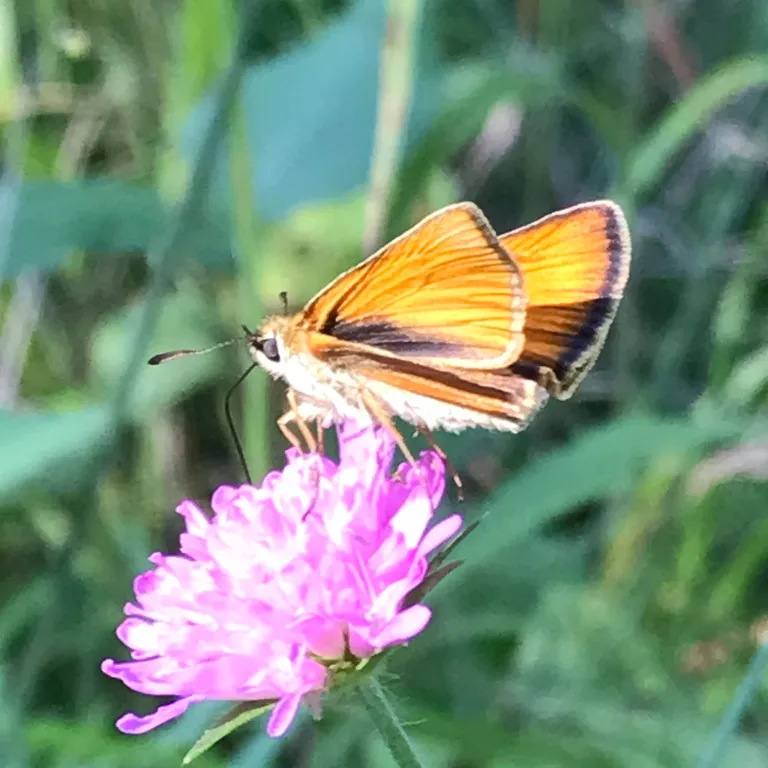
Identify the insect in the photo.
Thymelicus lineola
